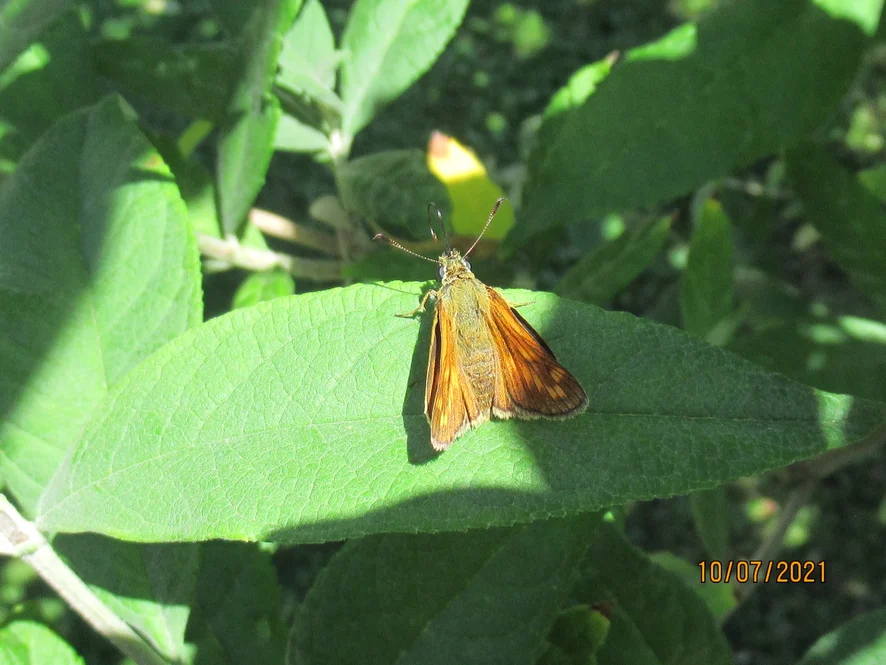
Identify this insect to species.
Ochlodes sylvanus (also Ochlodes venata)
